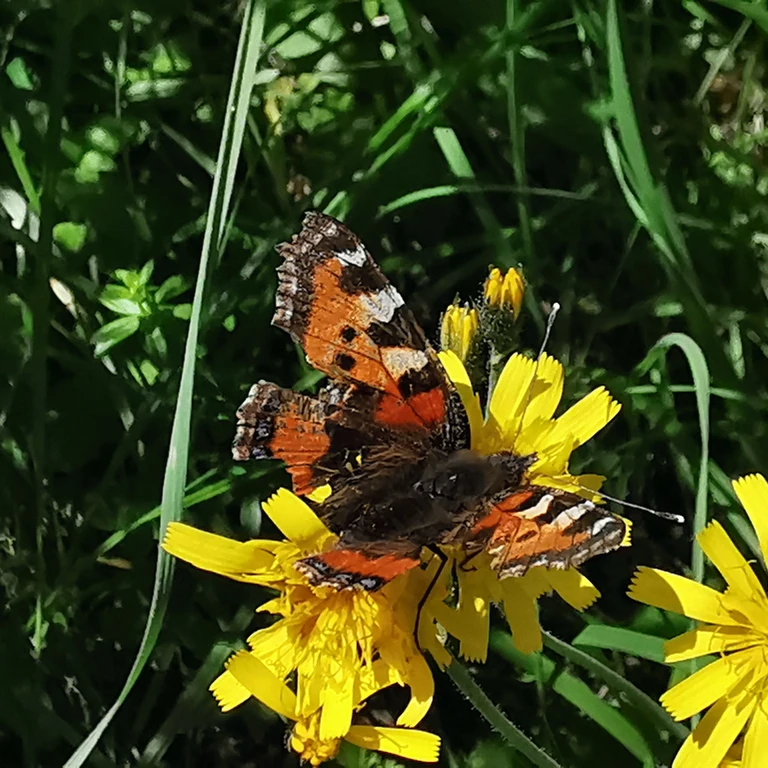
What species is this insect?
Aglais urticae
